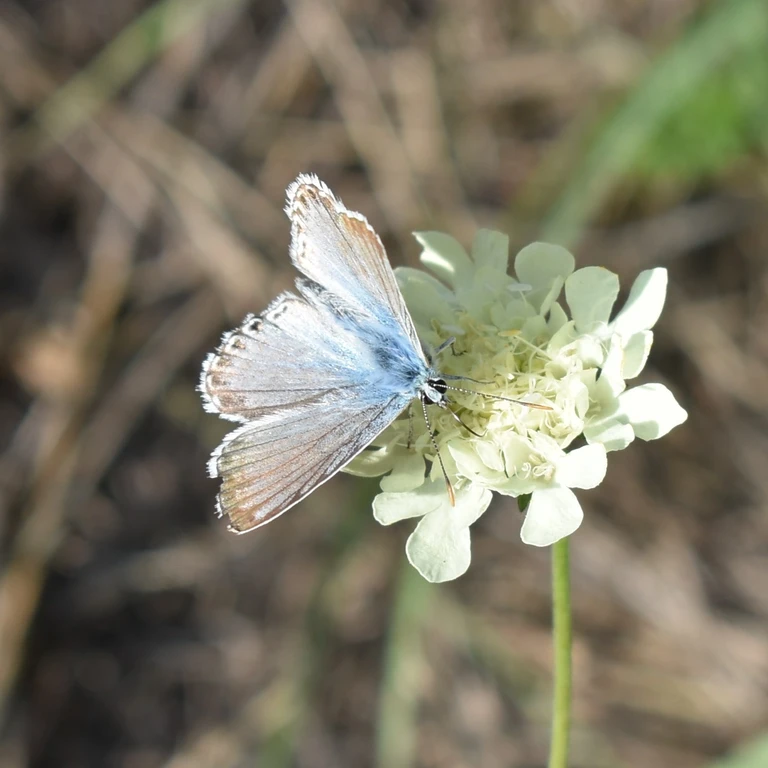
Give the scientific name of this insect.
Lysandra coridon
